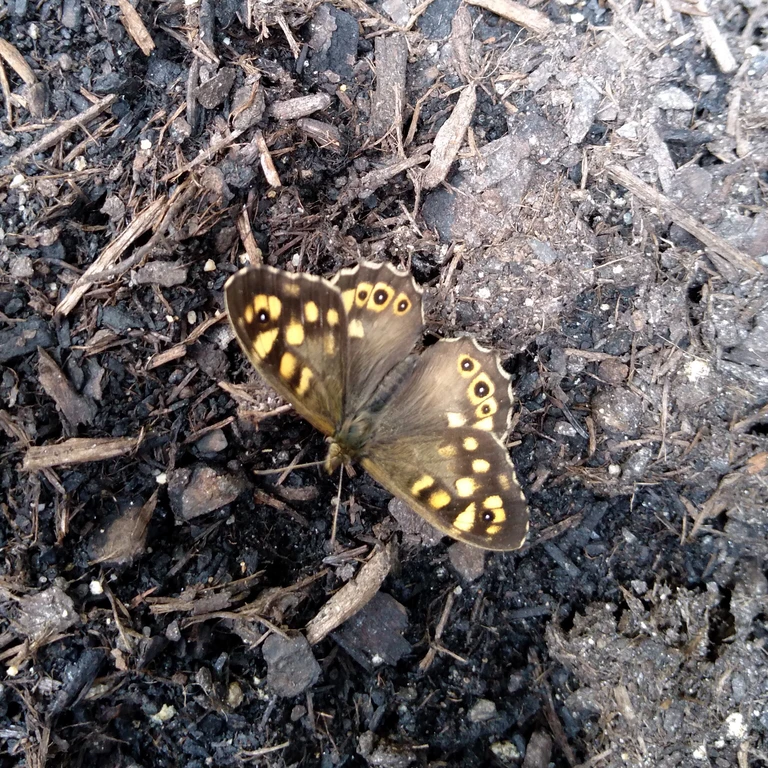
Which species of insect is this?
Pararge aegeria
